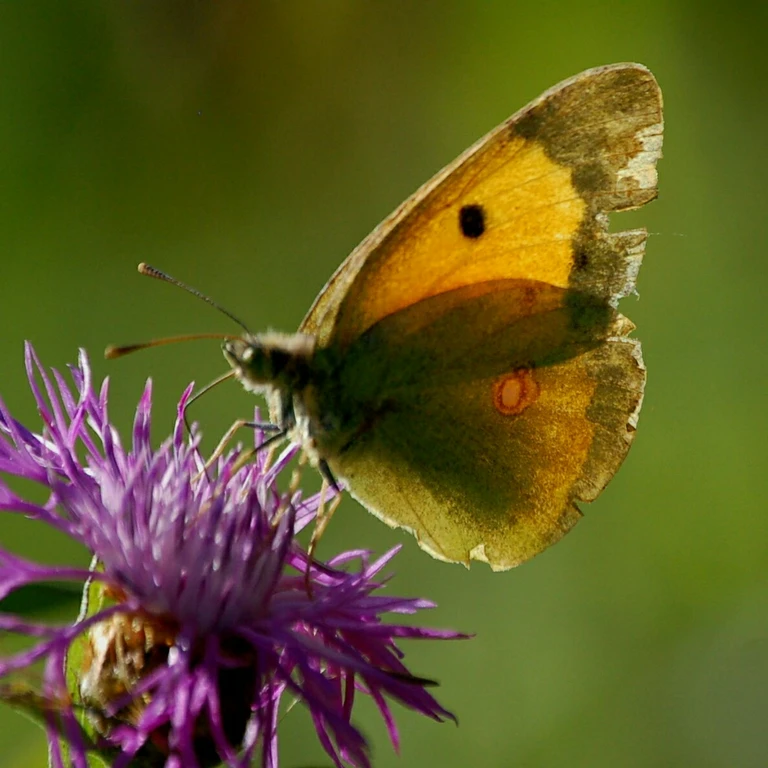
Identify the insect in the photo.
Colias croceus
